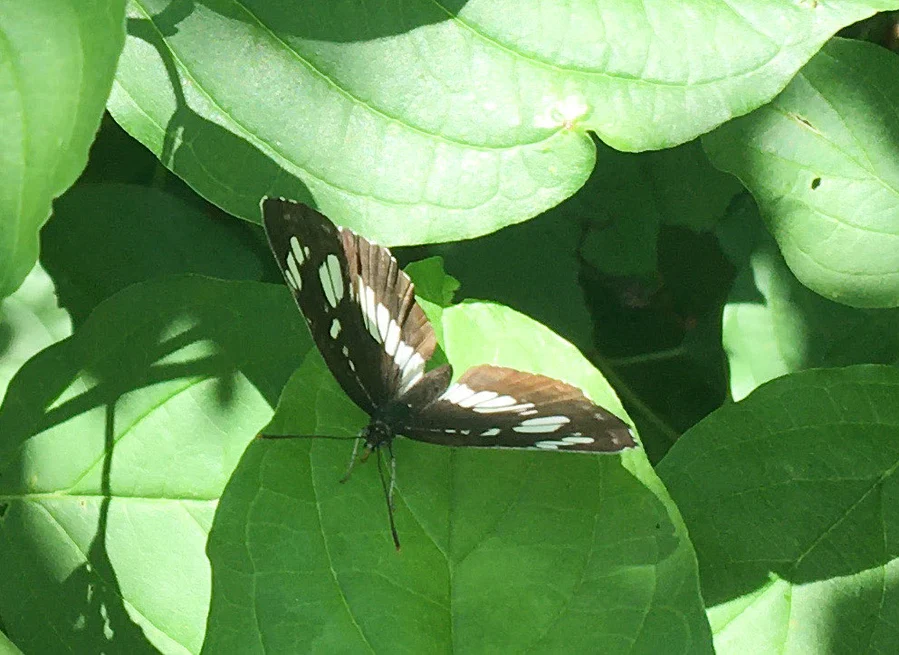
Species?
Neptis rivularis
